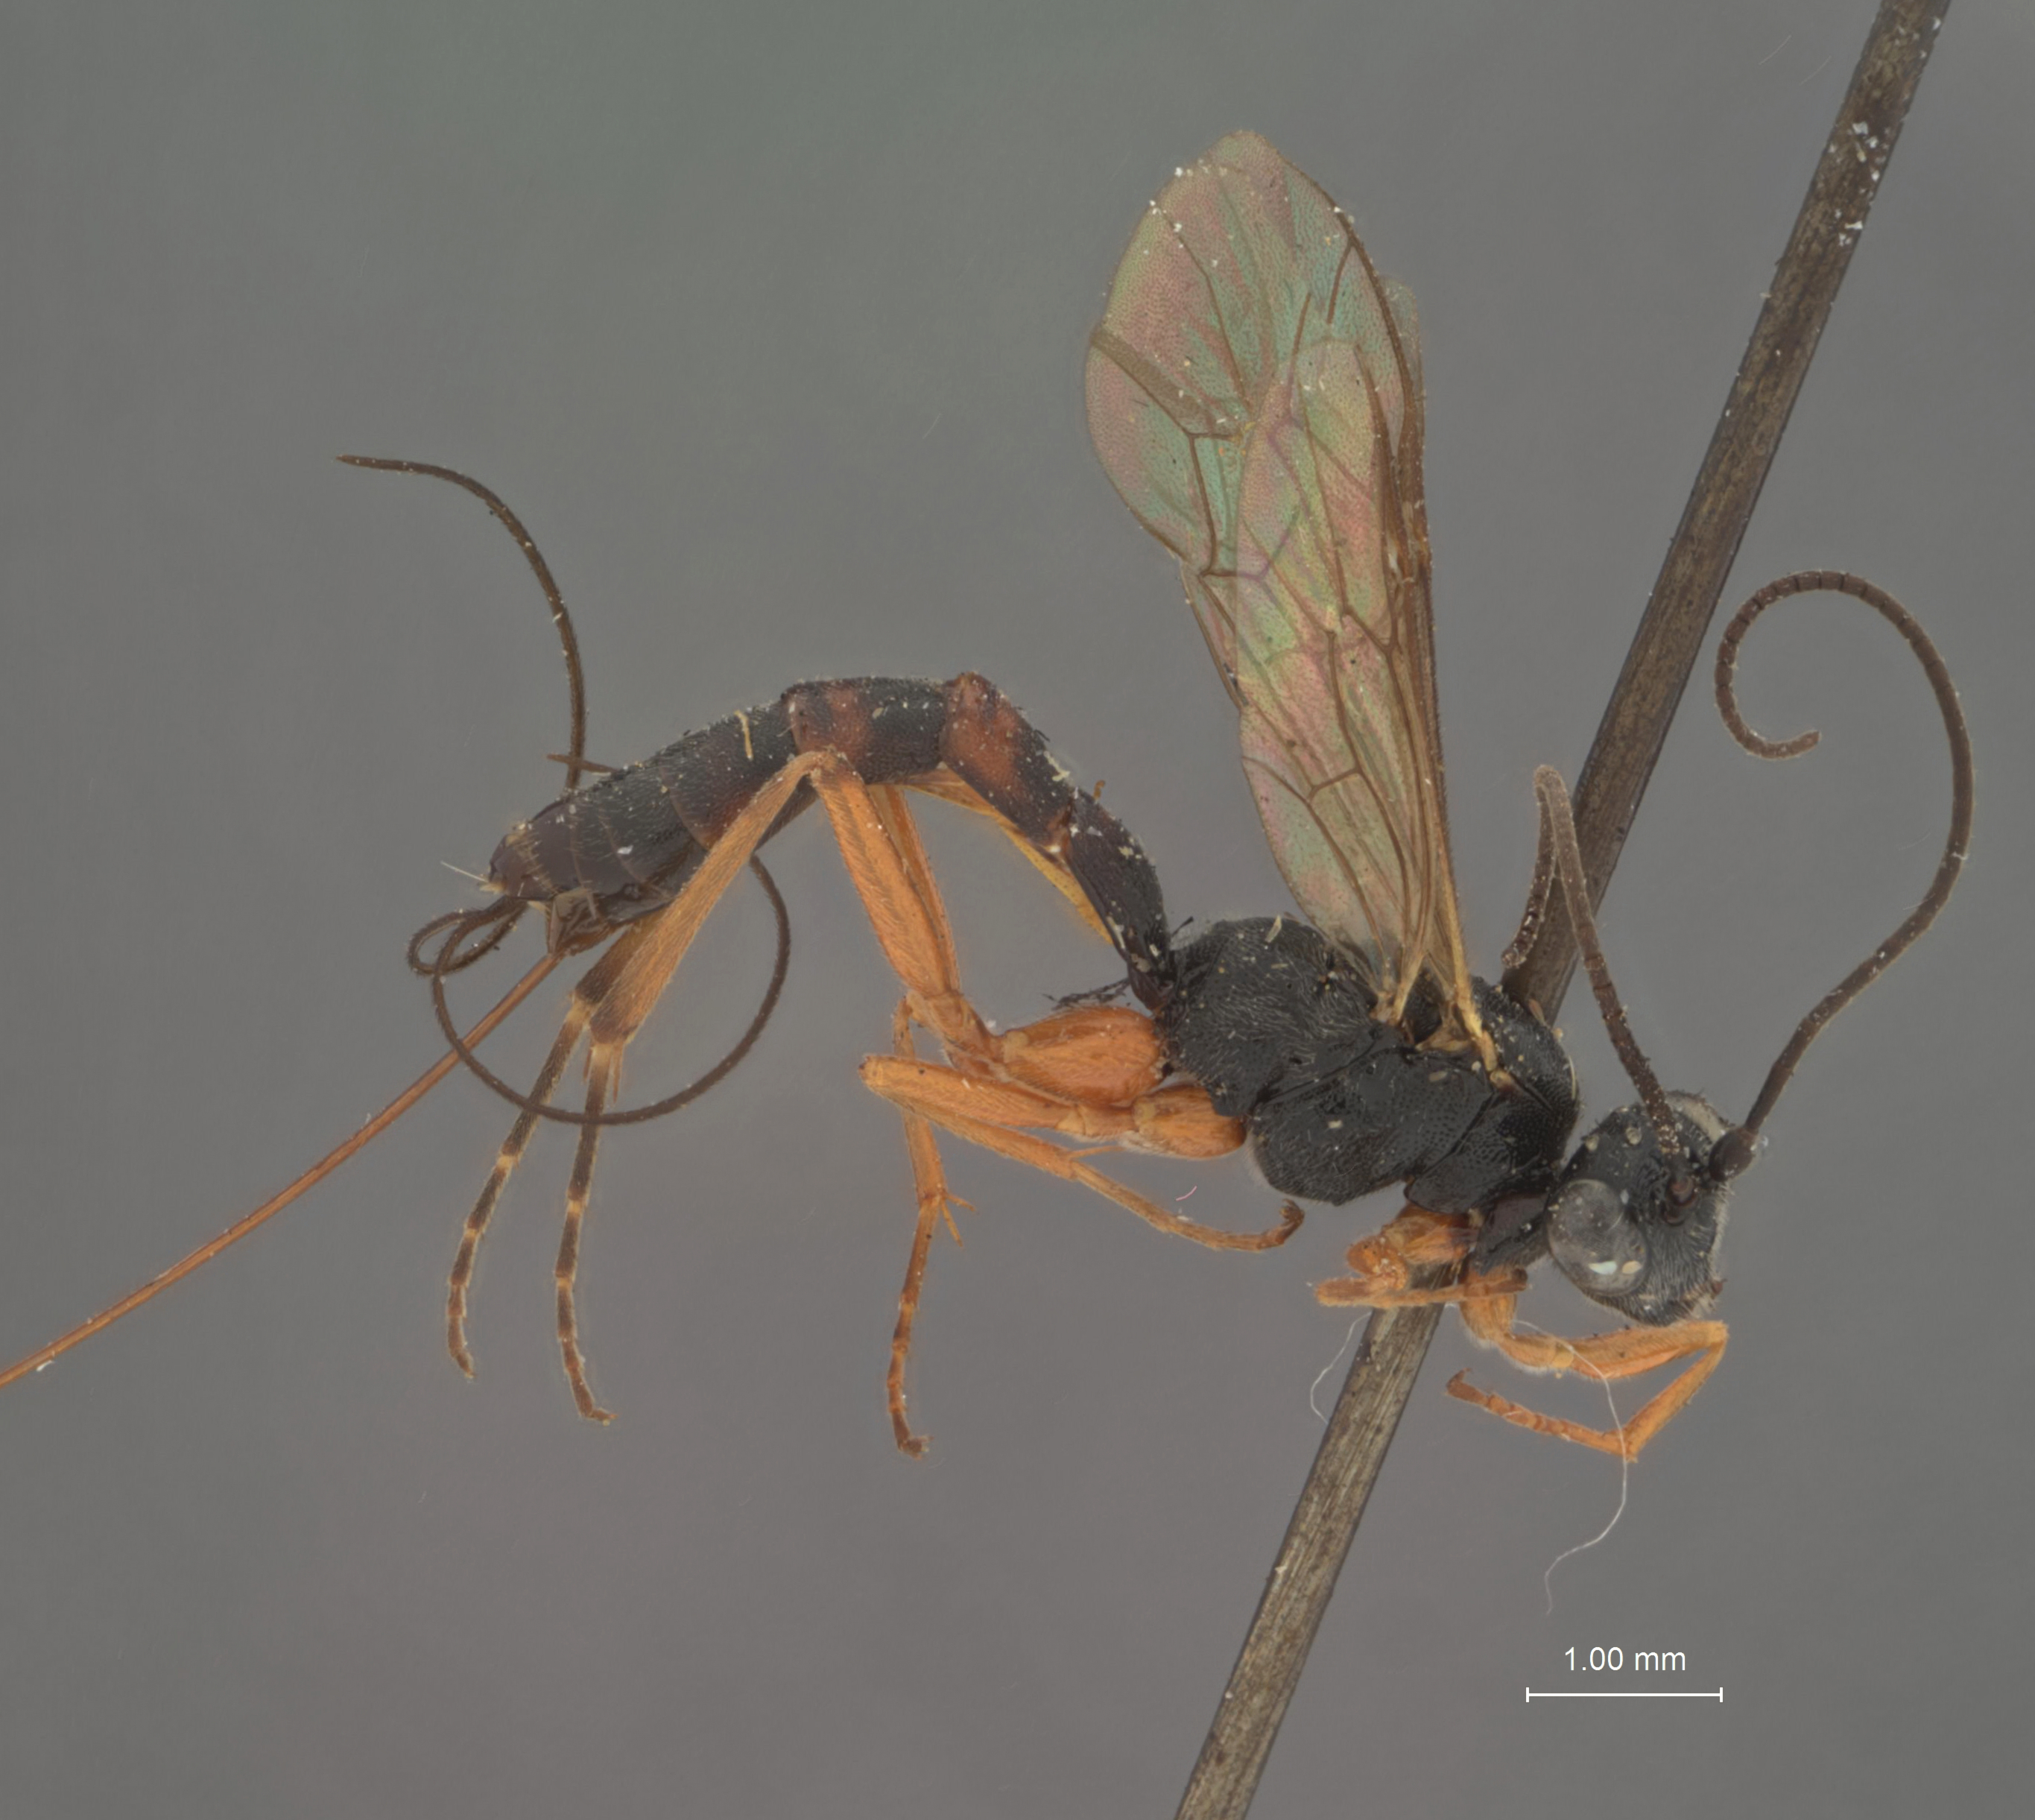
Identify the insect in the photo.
Glypta alpestris
